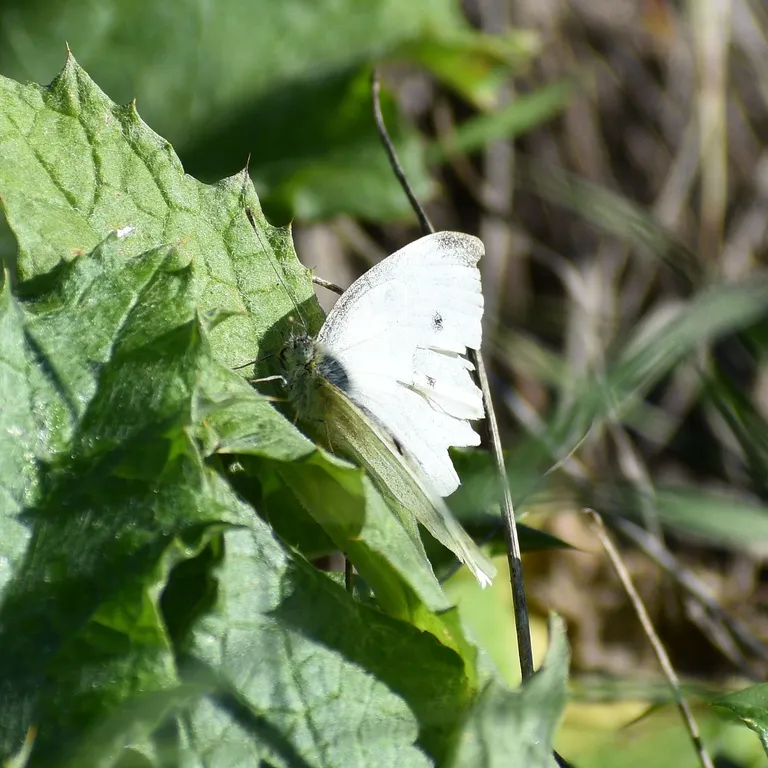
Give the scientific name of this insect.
Pieris rapae
